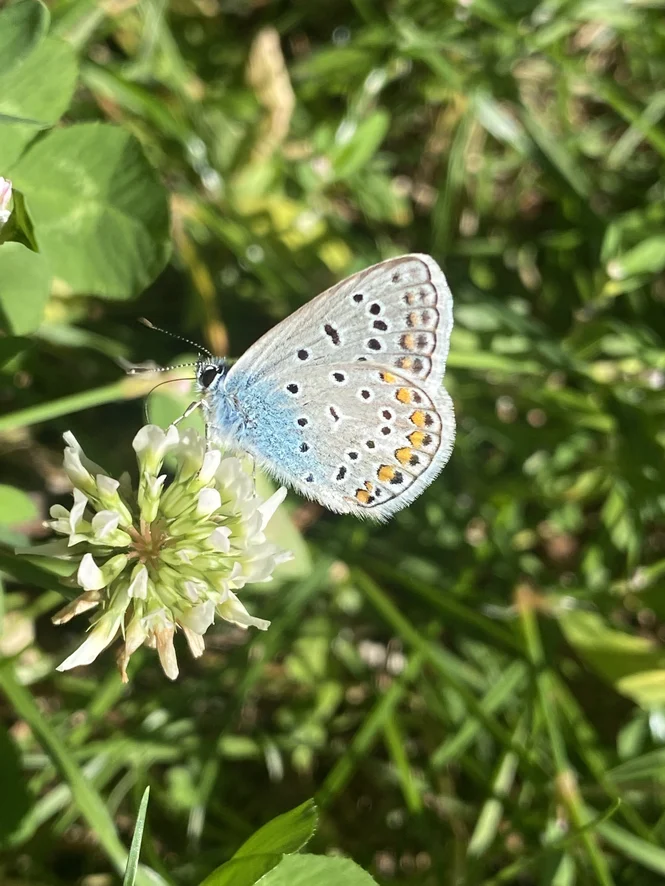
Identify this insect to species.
Polyommatus icarus
